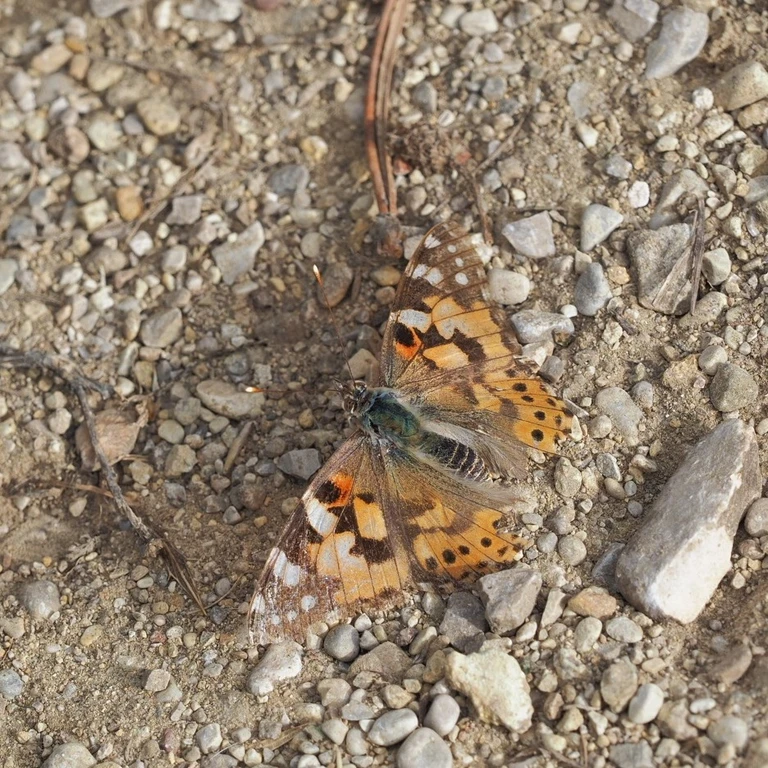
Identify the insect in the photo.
Vanessa cardui
